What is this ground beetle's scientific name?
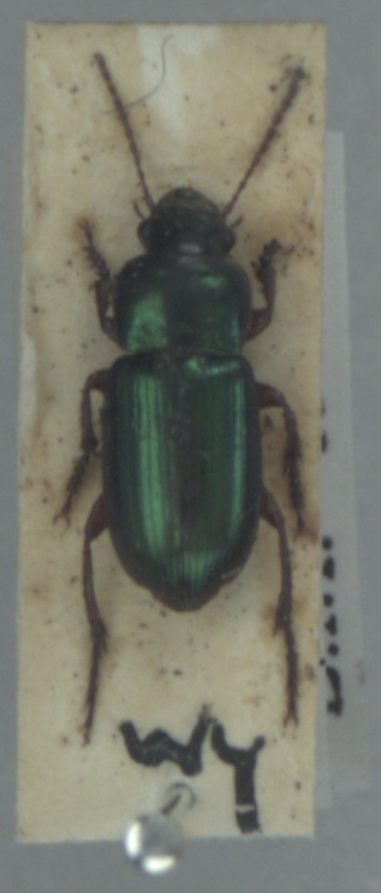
Harpalus affinis
